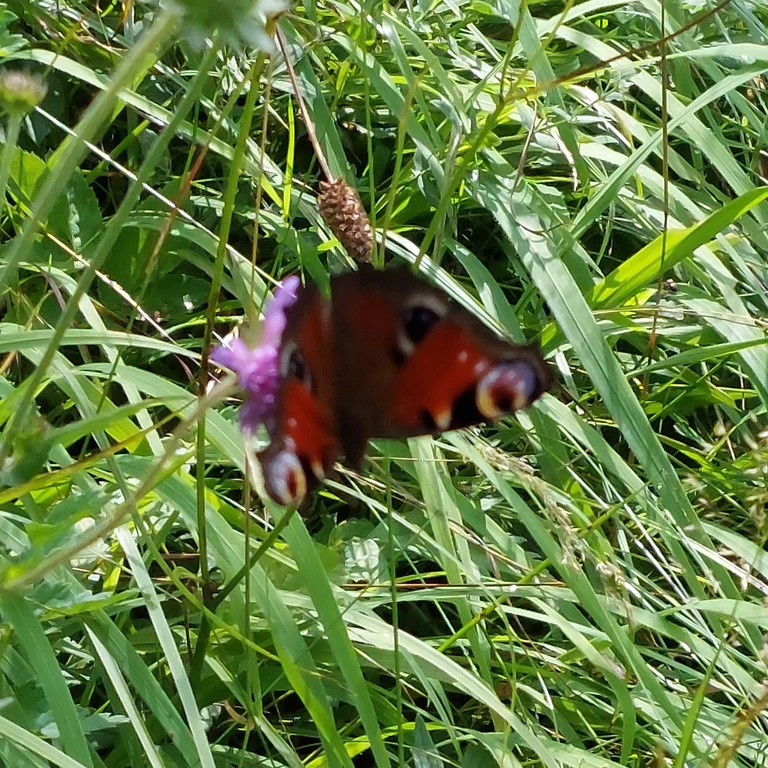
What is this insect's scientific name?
Aglais io
